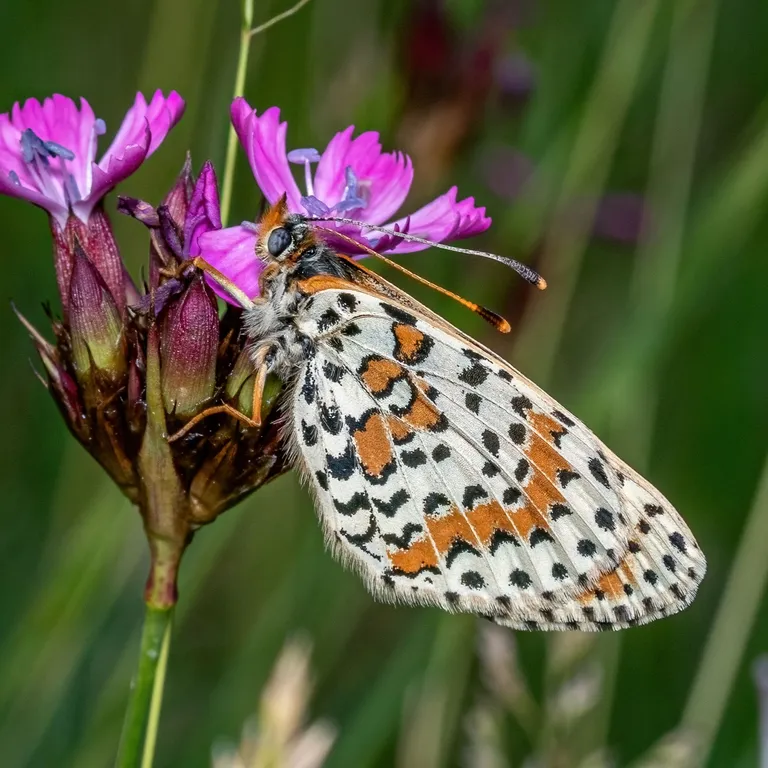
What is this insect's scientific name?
Melitaea didyma
